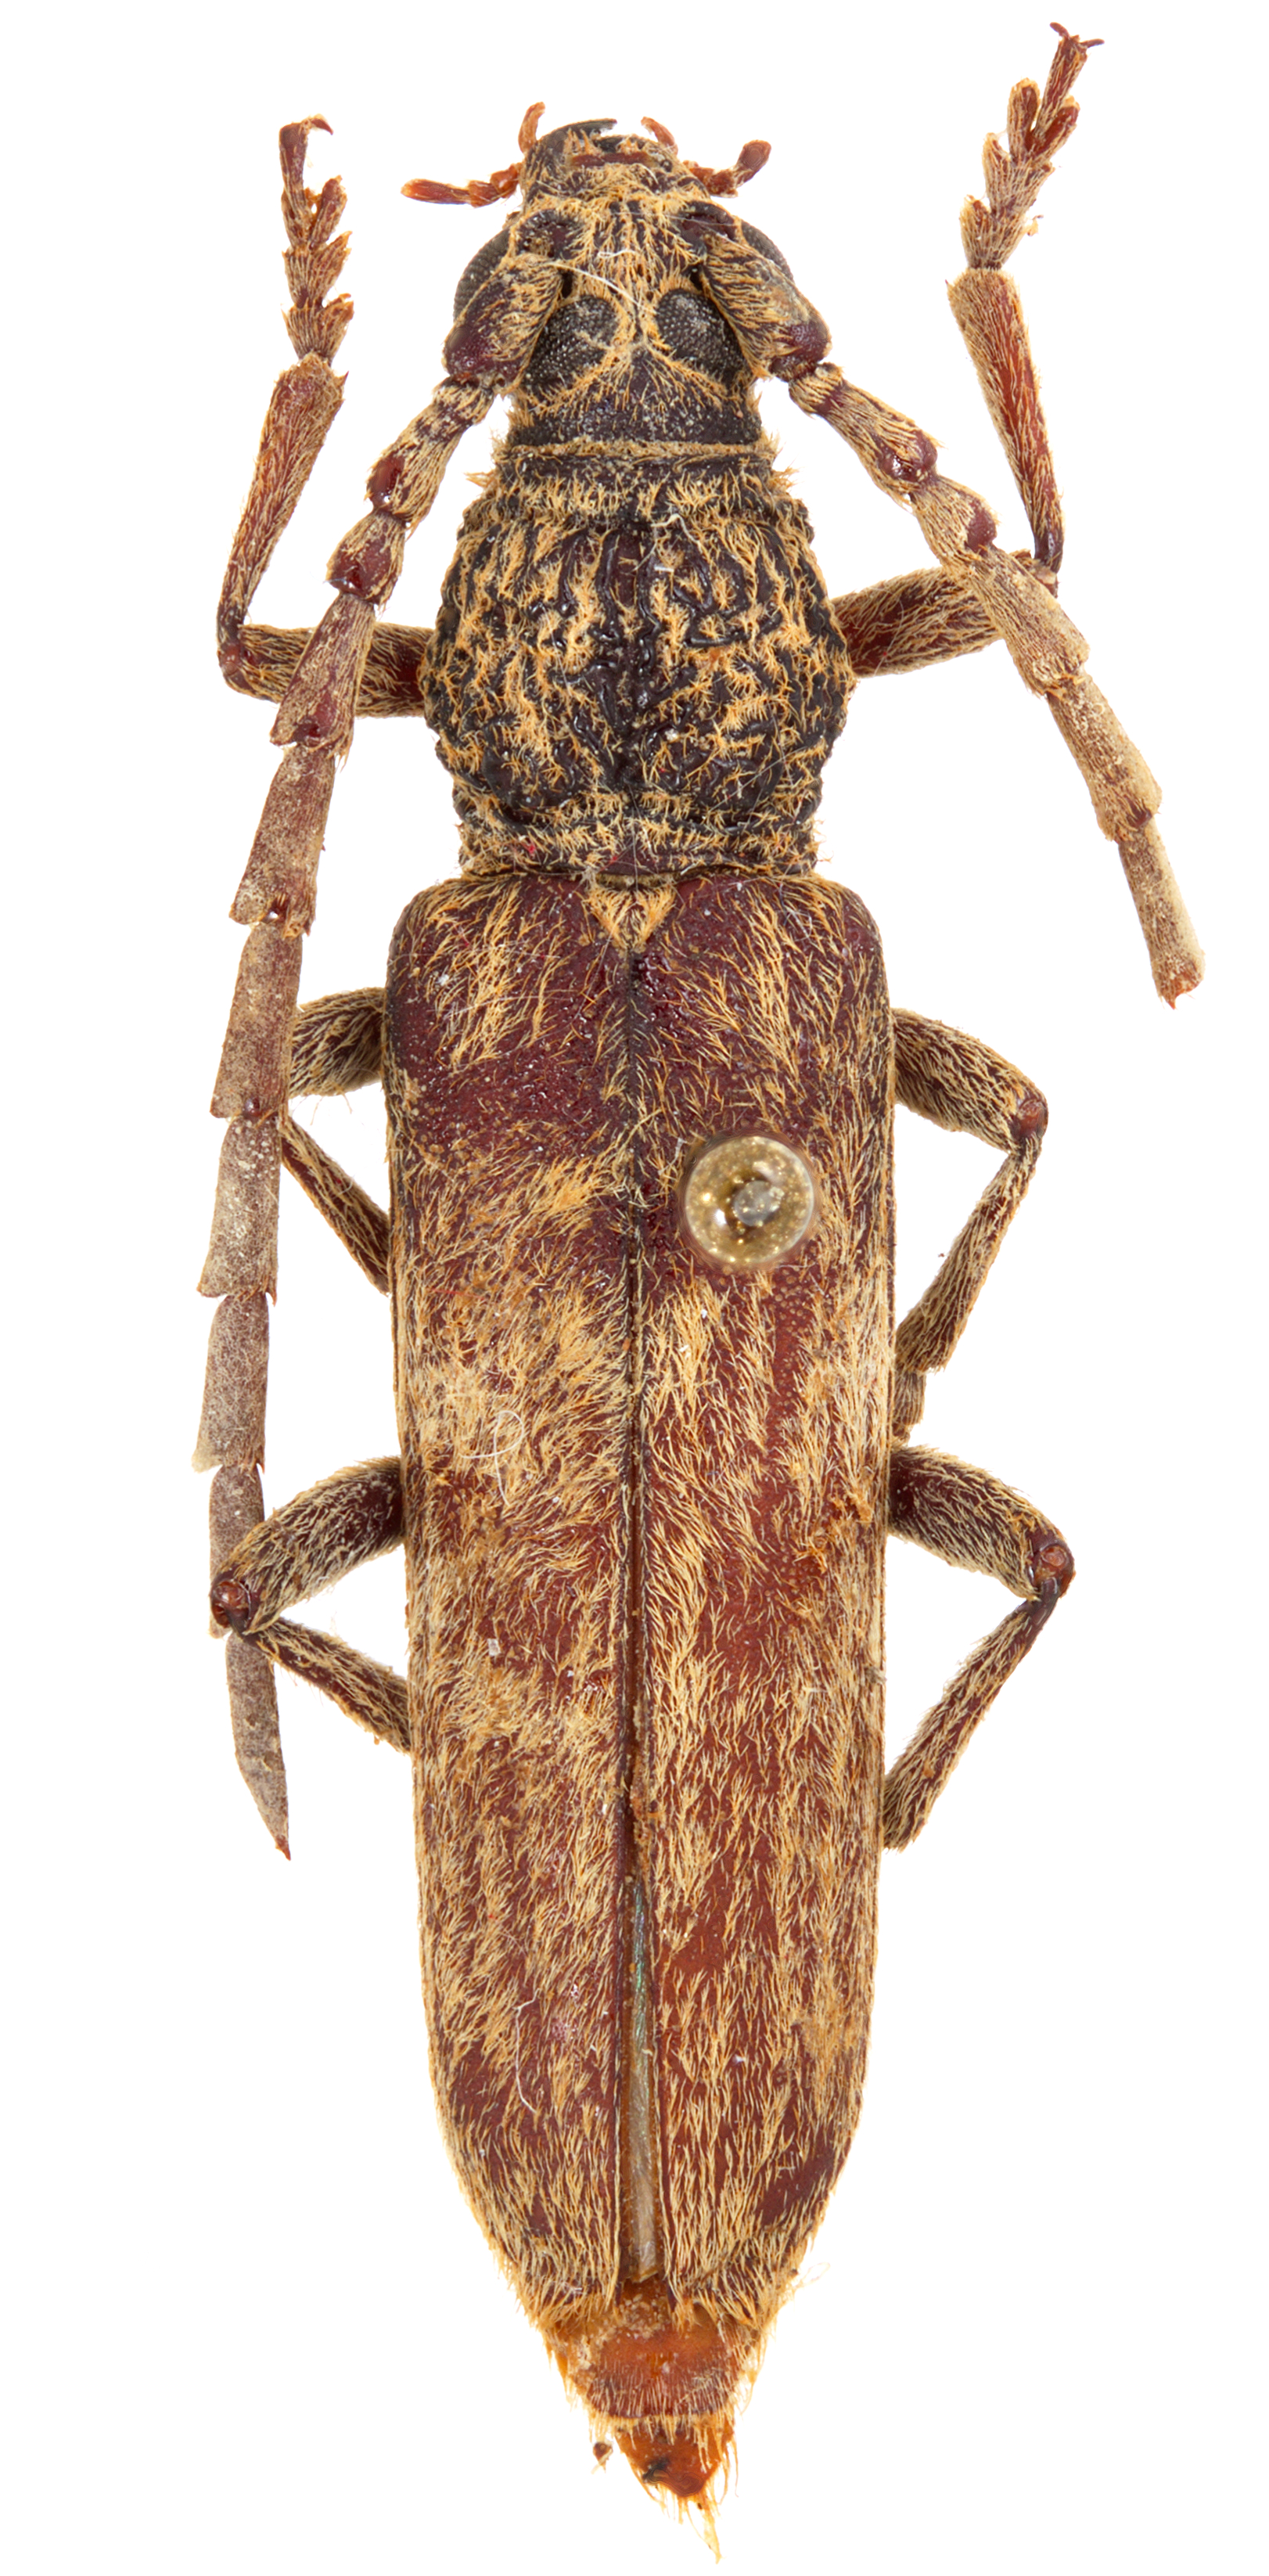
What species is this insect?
Rhytidodera bowringii
